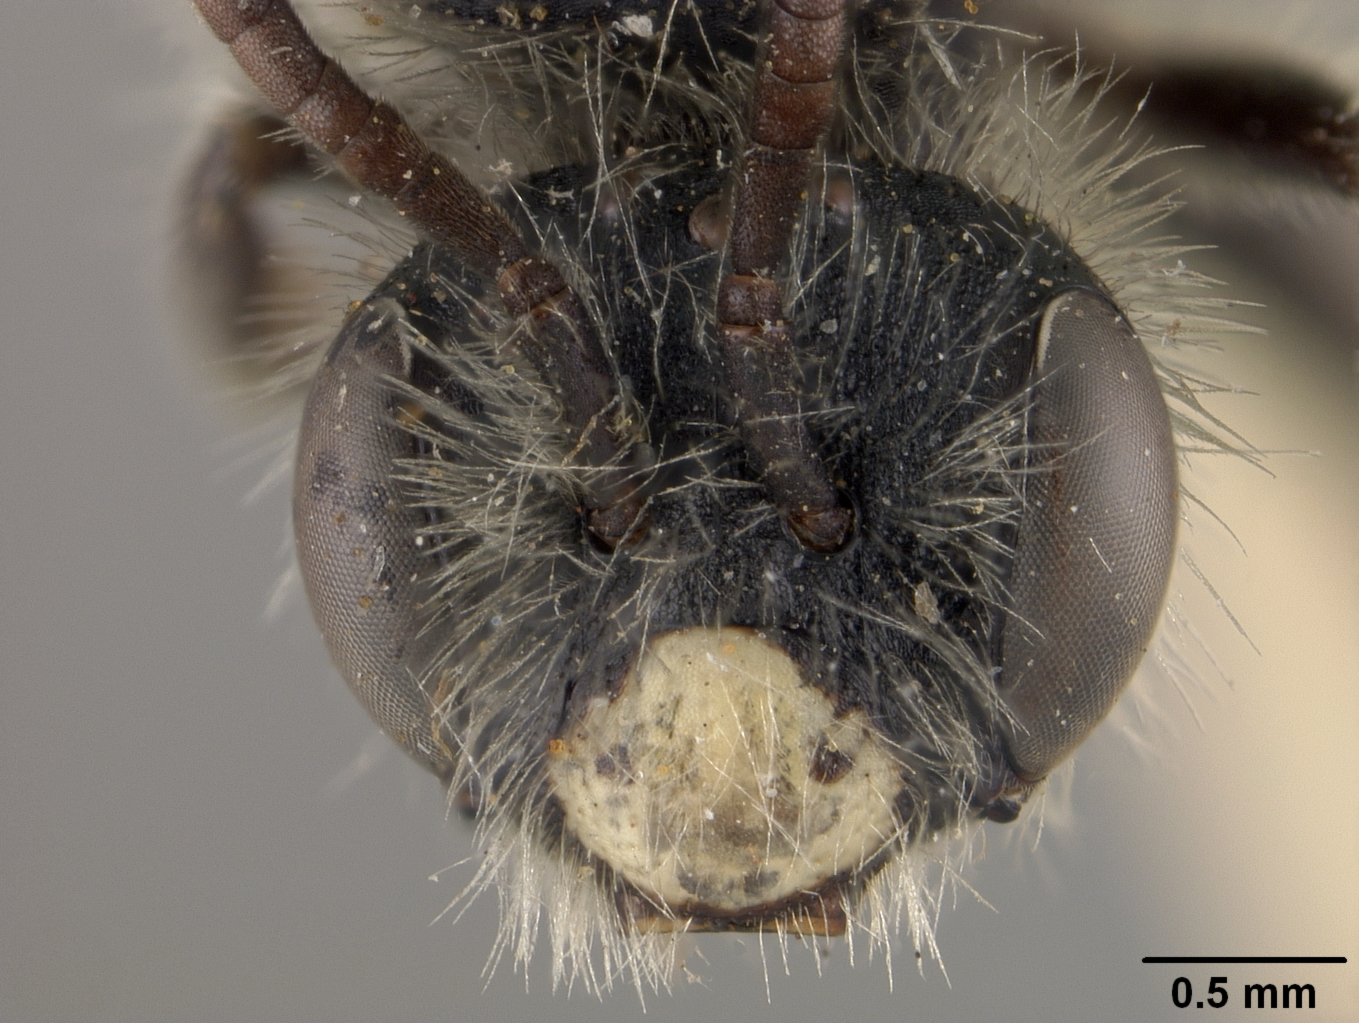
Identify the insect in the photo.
Andrena brassicae
